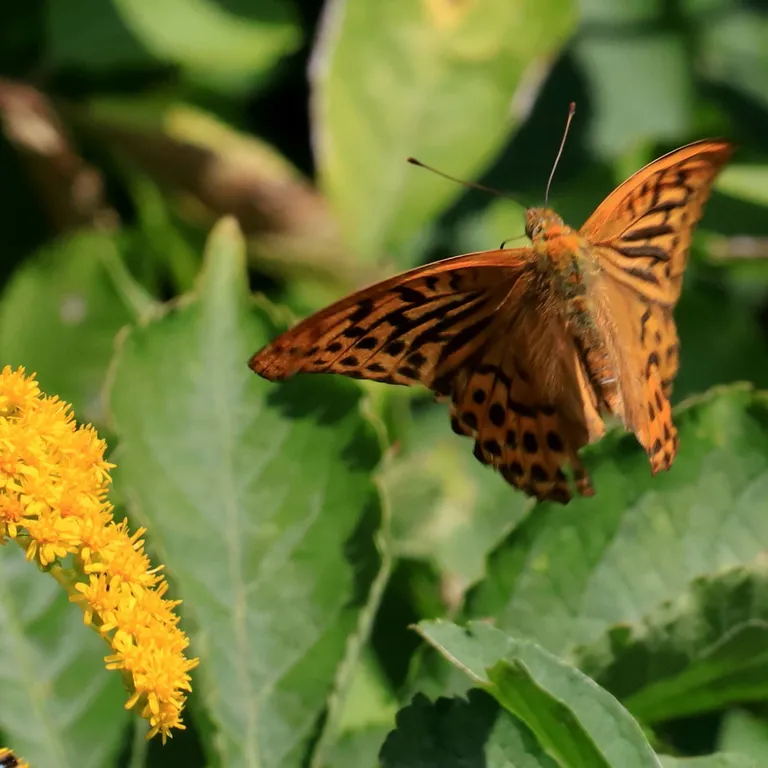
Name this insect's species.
Argynnis paphia
